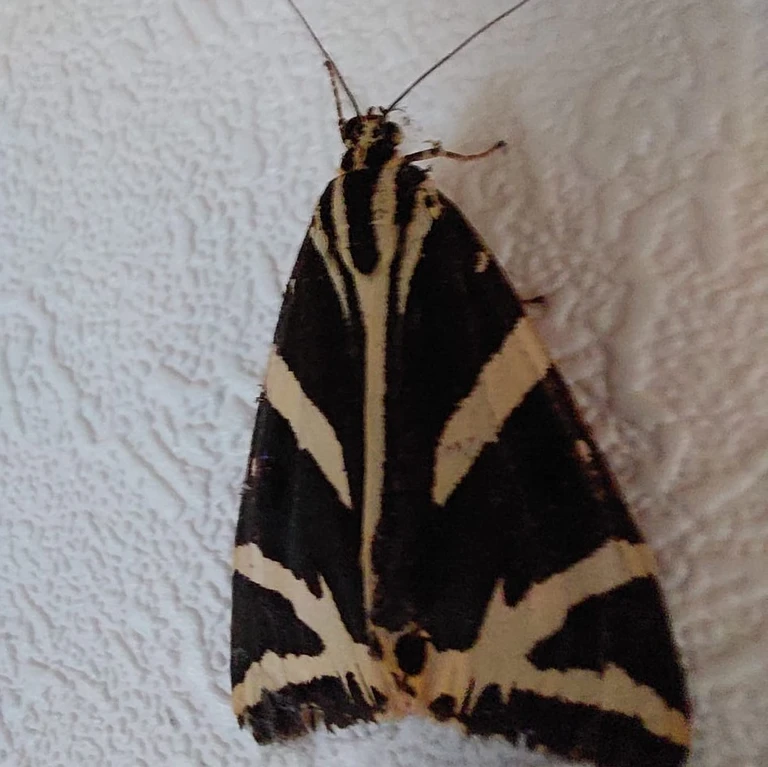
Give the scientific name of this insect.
Euplagia quadripunctaria
